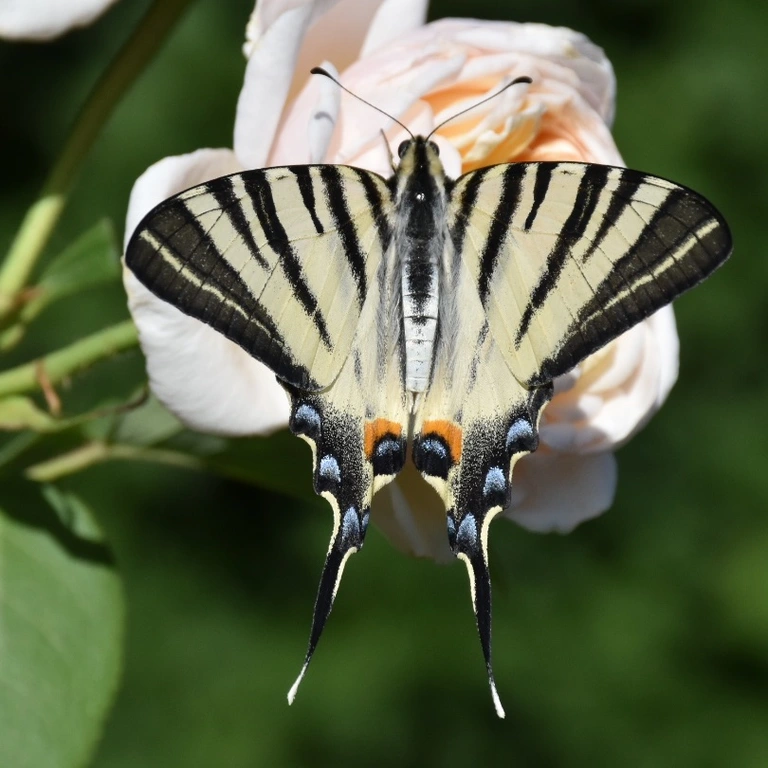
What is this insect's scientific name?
Iphiclides podalirius
